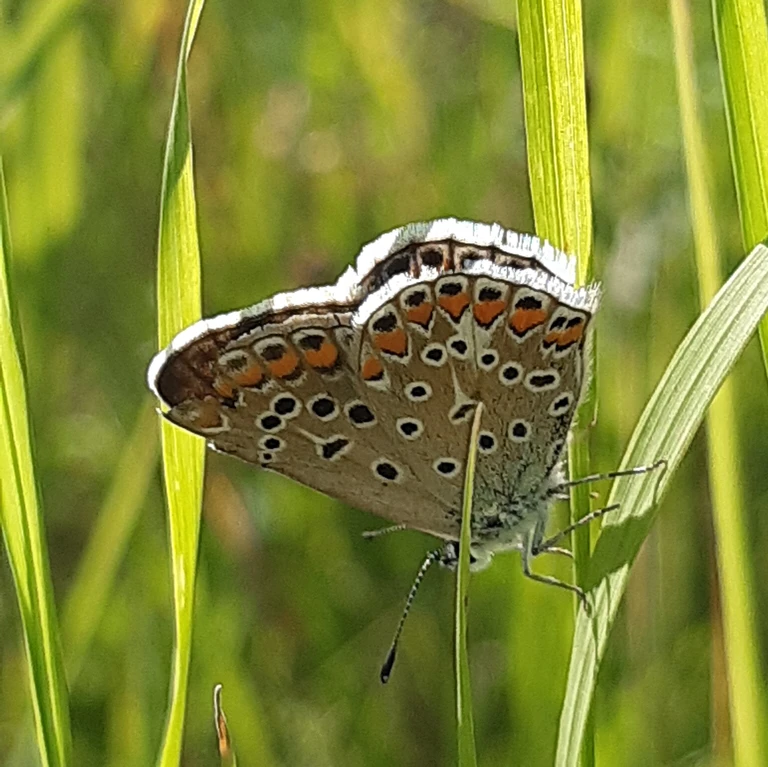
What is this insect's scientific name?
Polyommatus icarus
